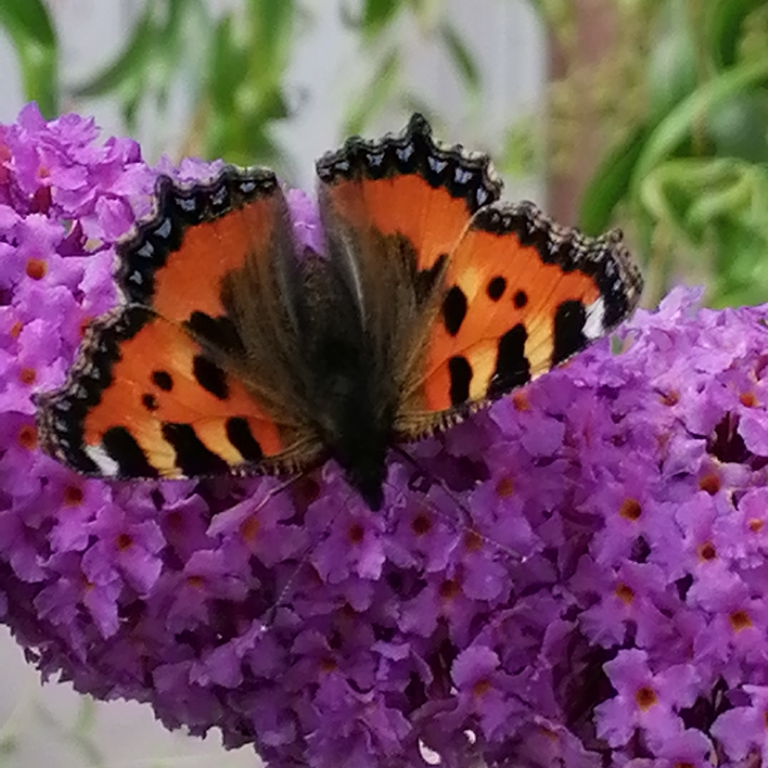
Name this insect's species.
Aglais urticae
